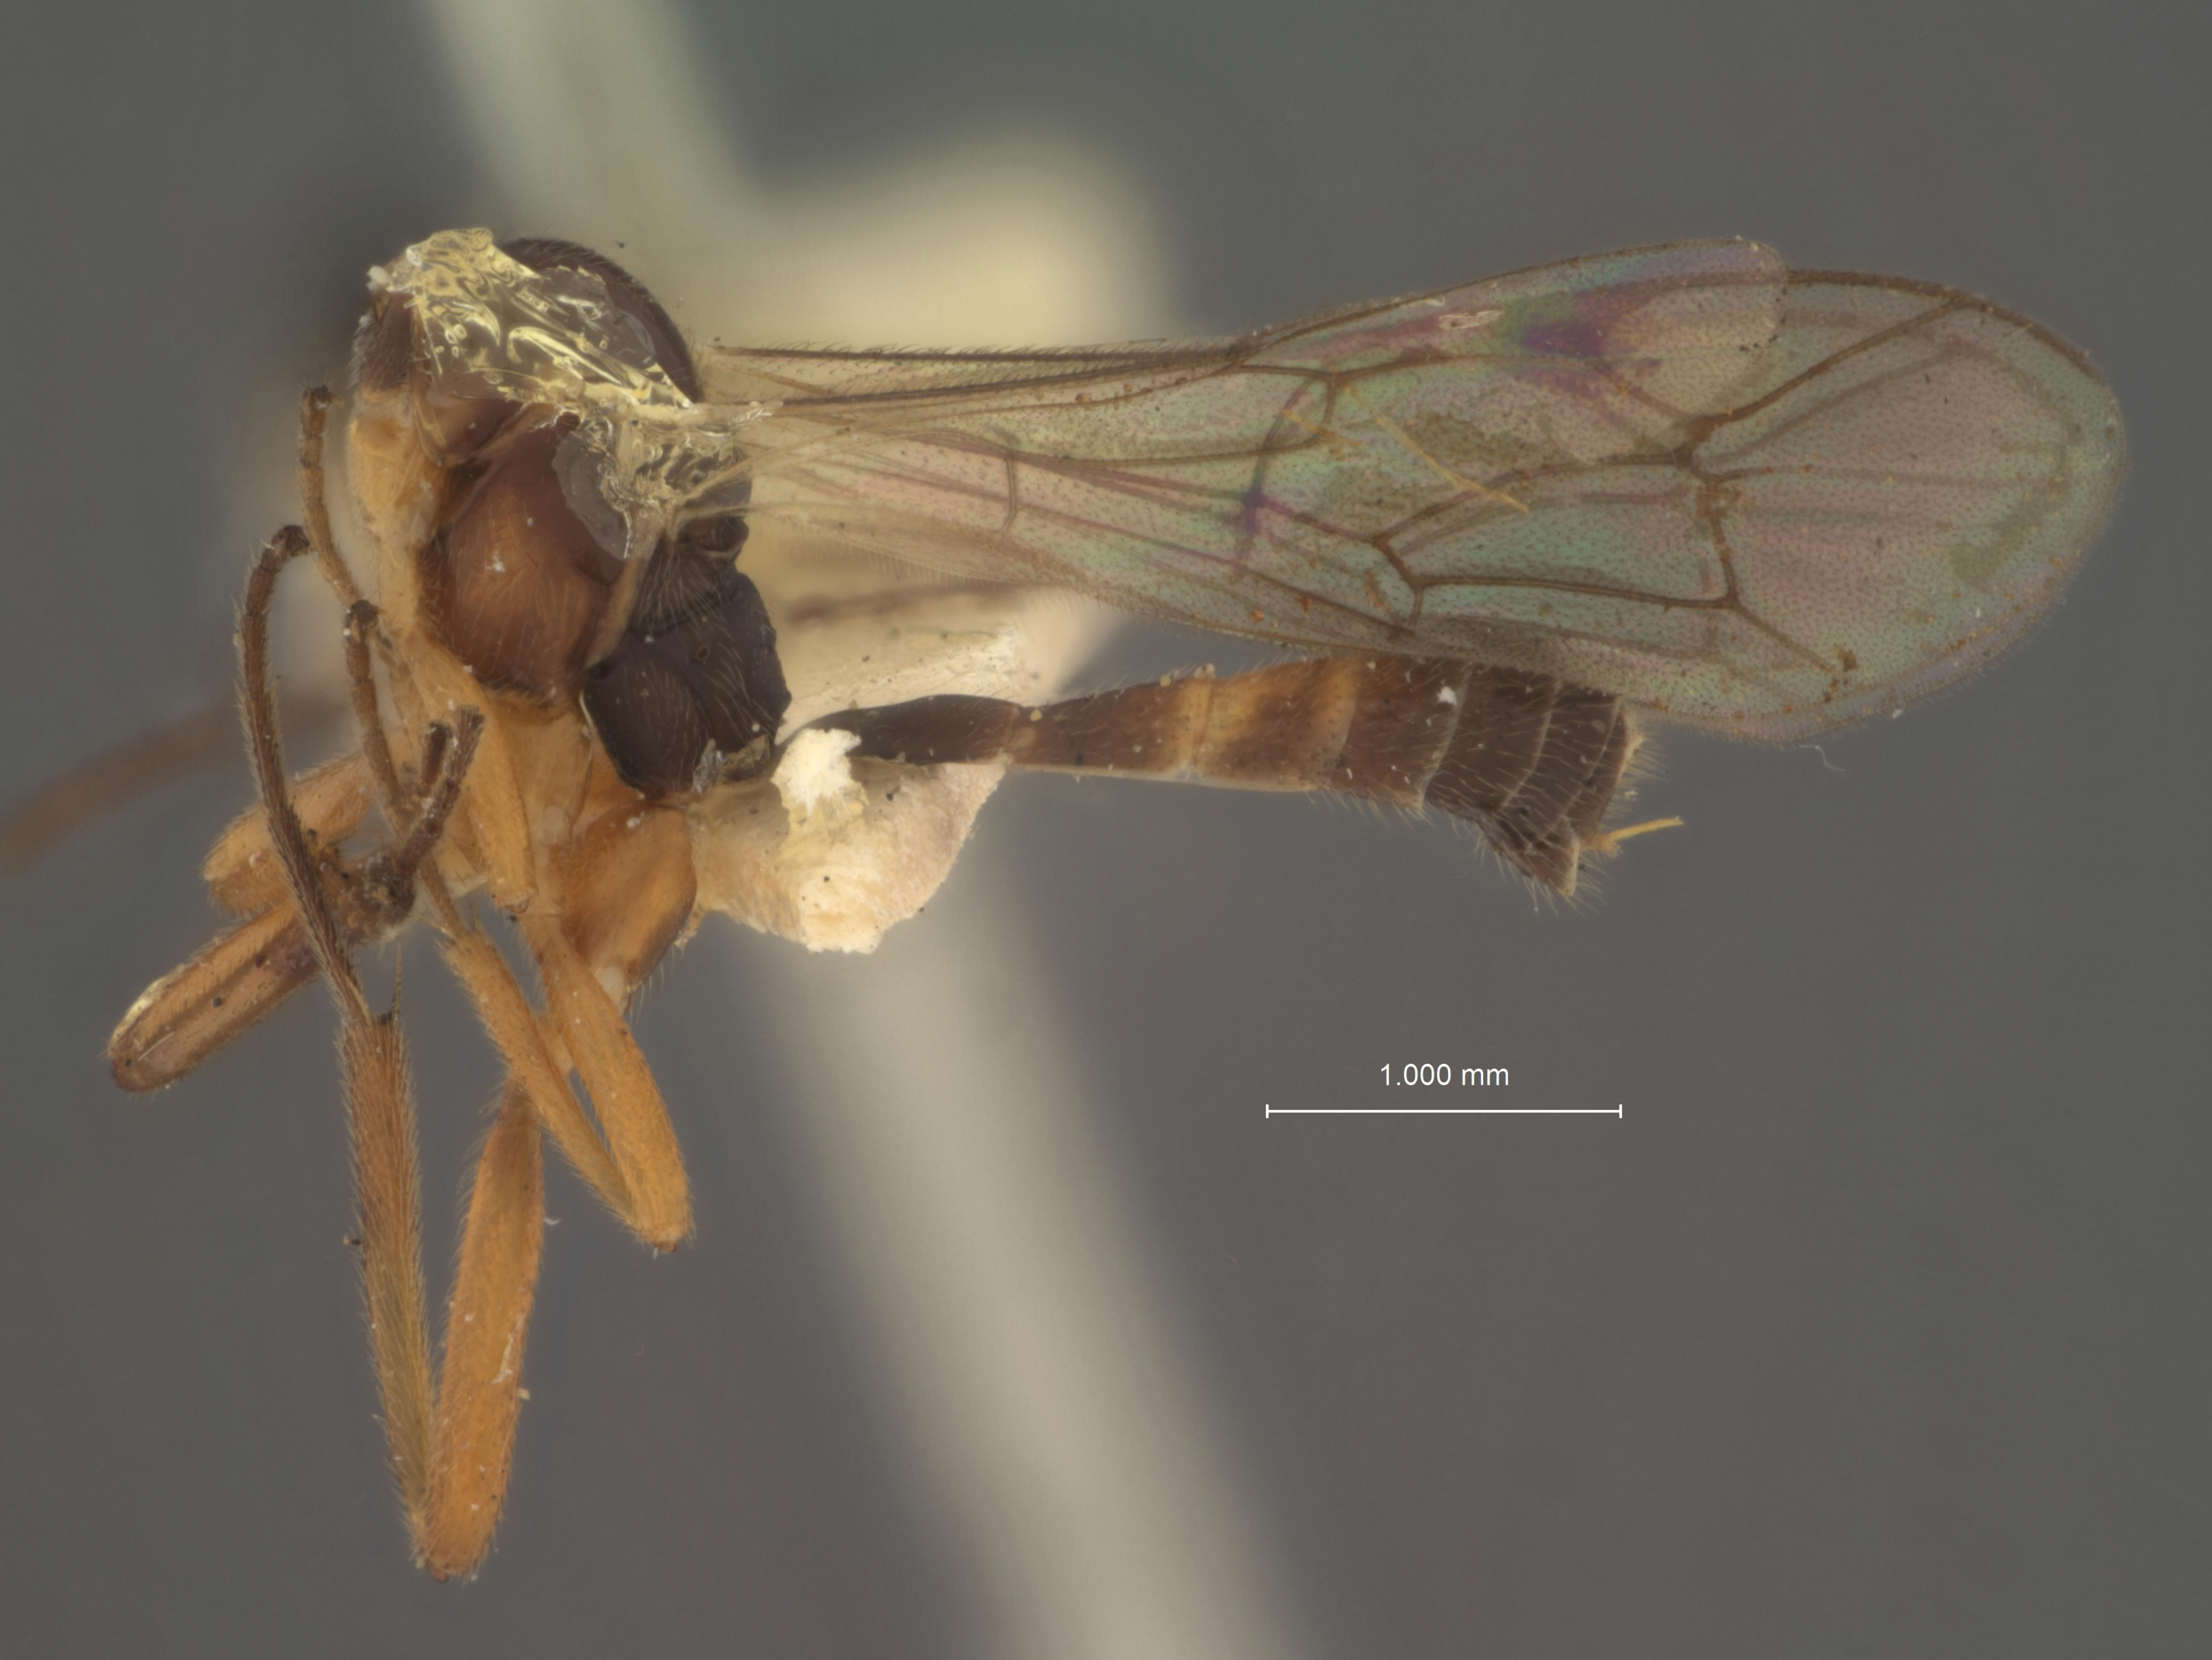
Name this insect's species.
Megastylus ashmeadi
